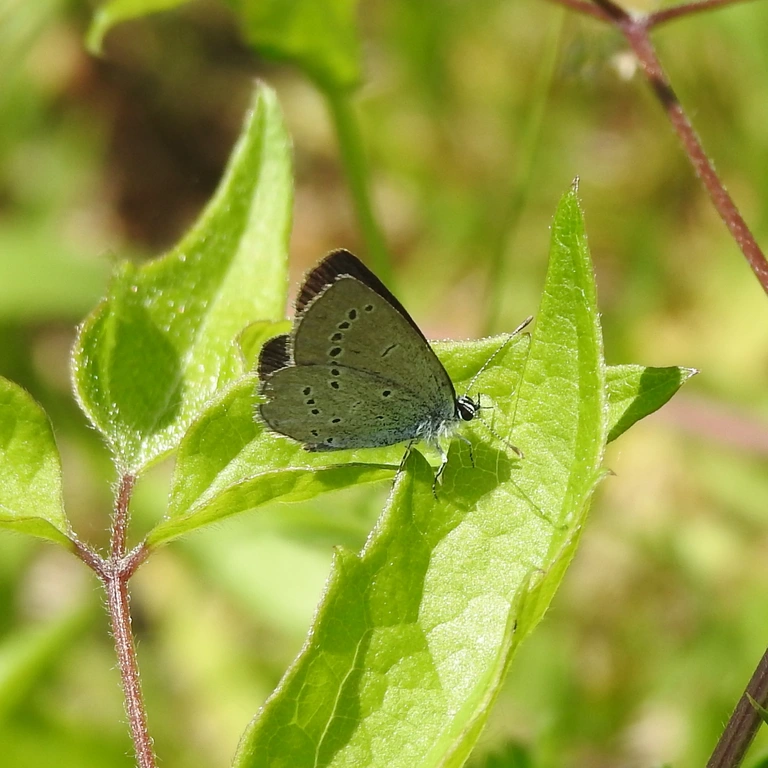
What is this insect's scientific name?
Cupido minimus
